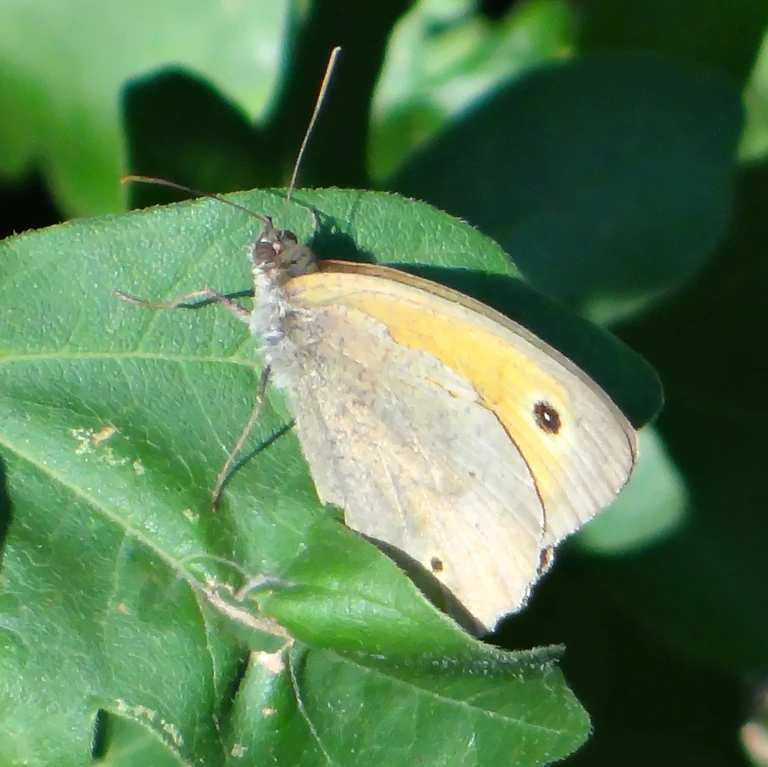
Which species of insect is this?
Maniola jurtina
